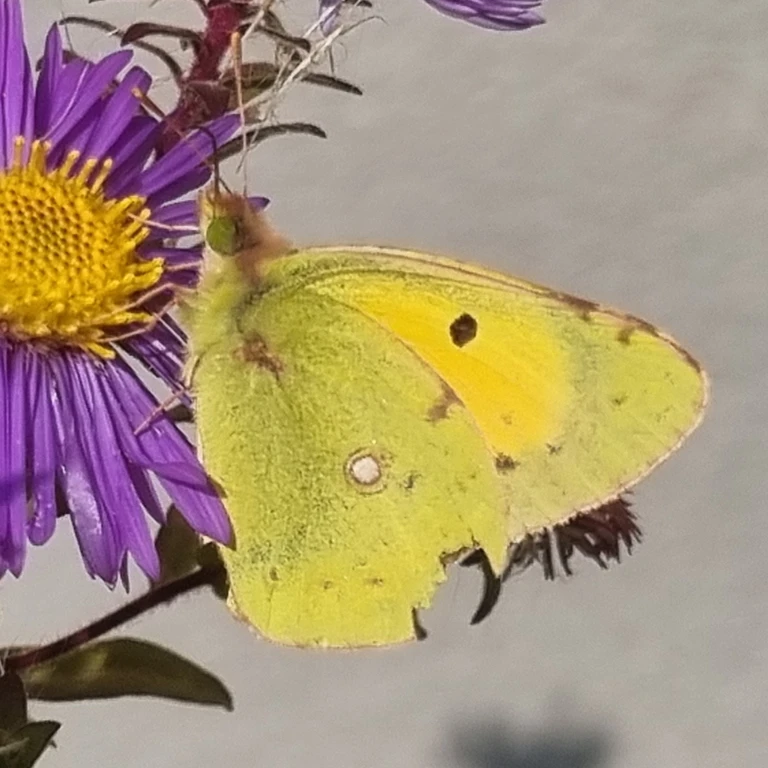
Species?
Colias croceus
